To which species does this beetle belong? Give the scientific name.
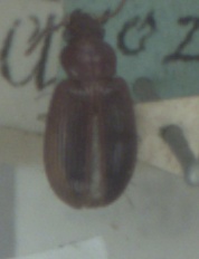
Bradycellus verbasci
